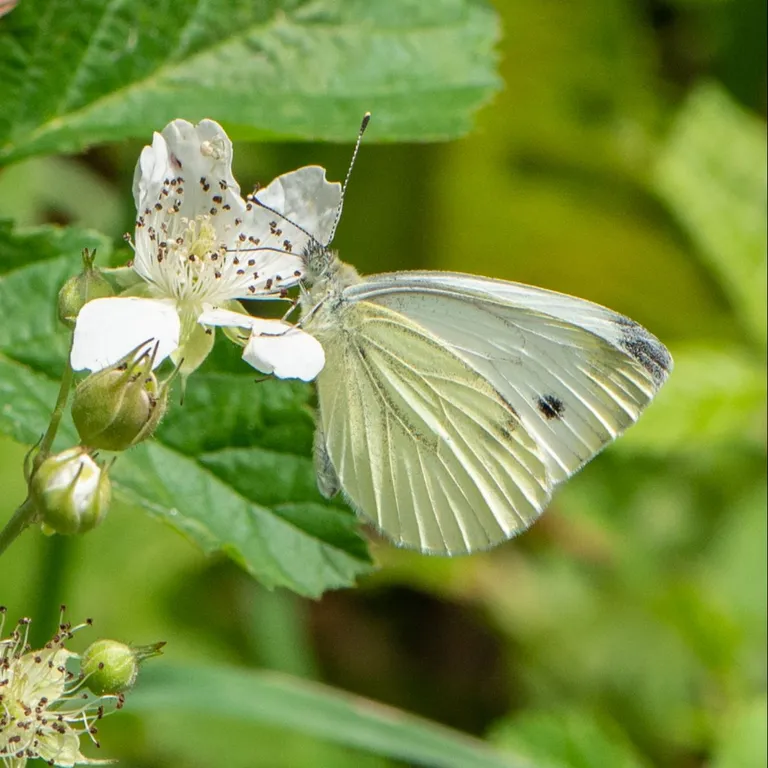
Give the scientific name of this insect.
Pieris napi
